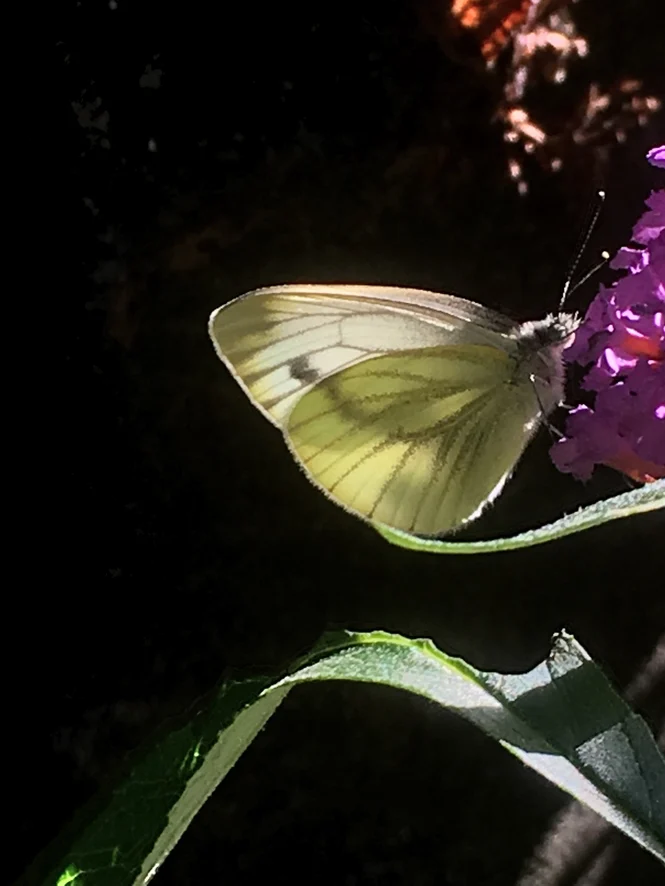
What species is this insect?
Pieris napi
